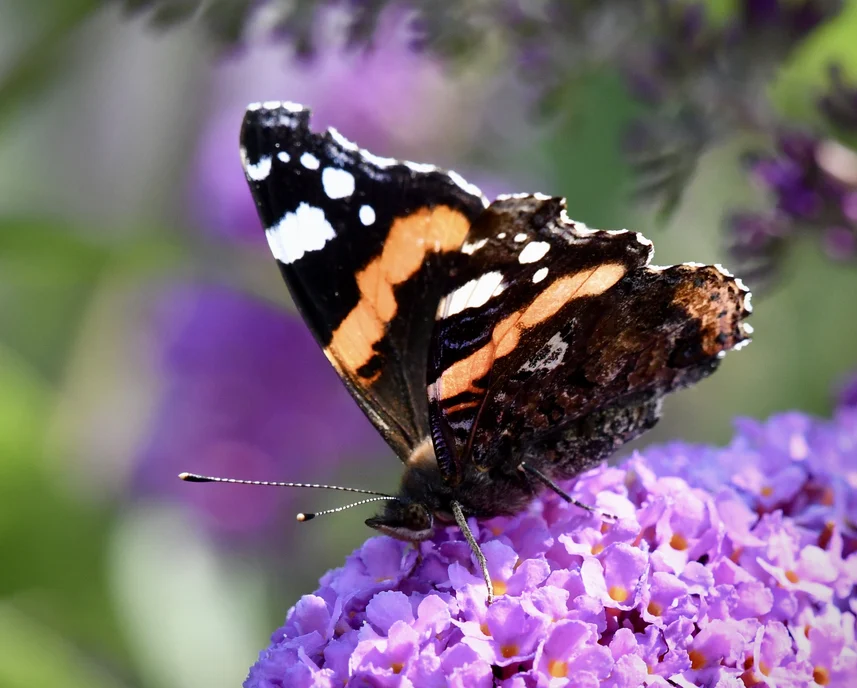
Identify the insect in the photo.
Vanessa atalanta
